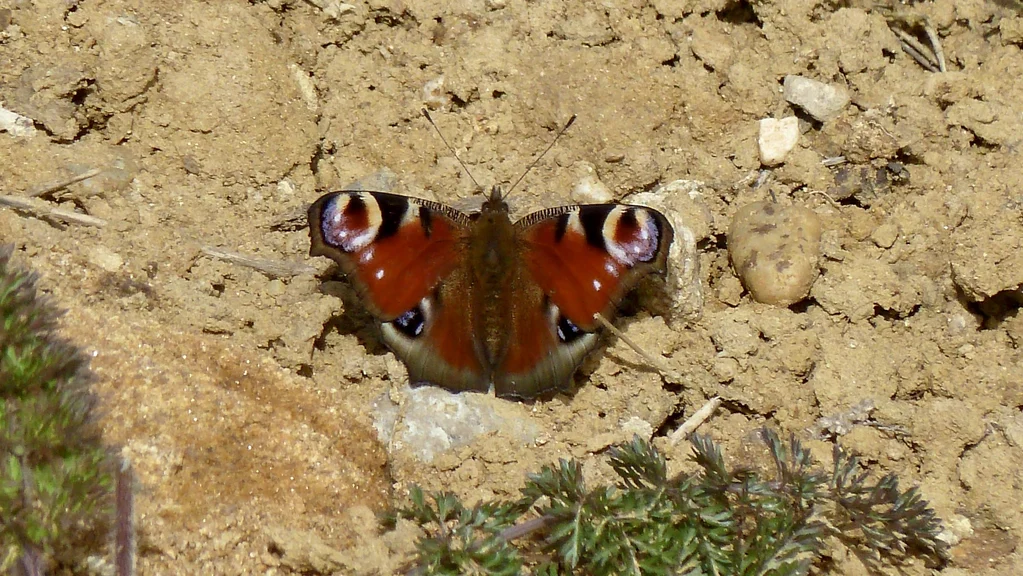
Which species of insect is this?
Aglais io
